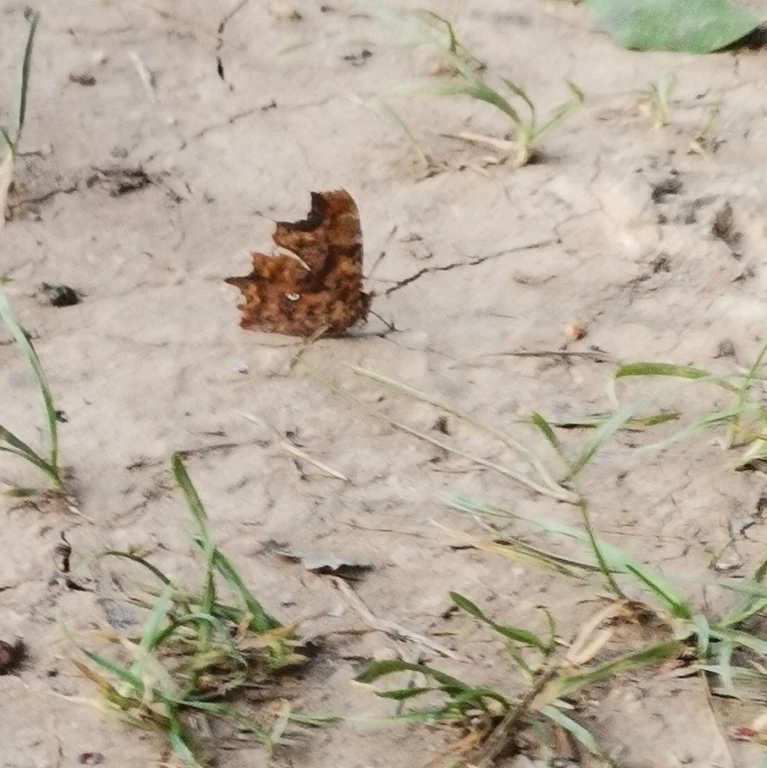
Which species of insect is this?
Polygonia c-album
